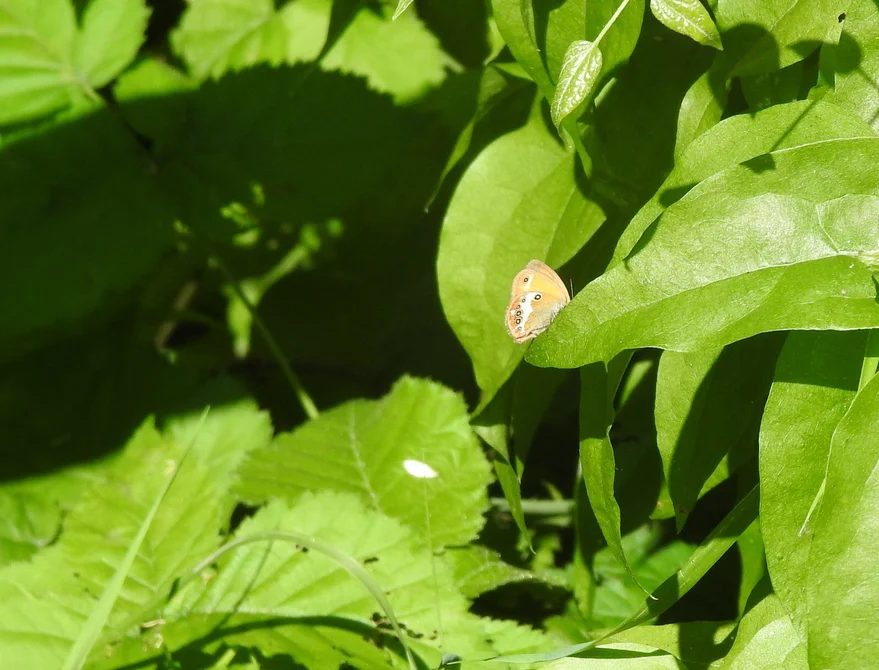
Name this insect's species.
Coenonympha arcania
